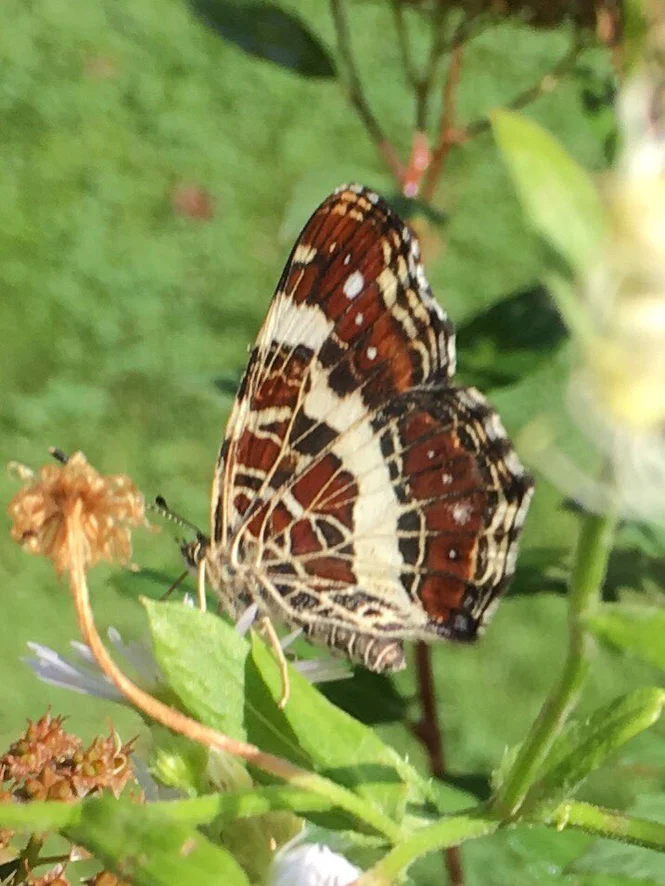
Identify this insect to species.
Araschnia levana
